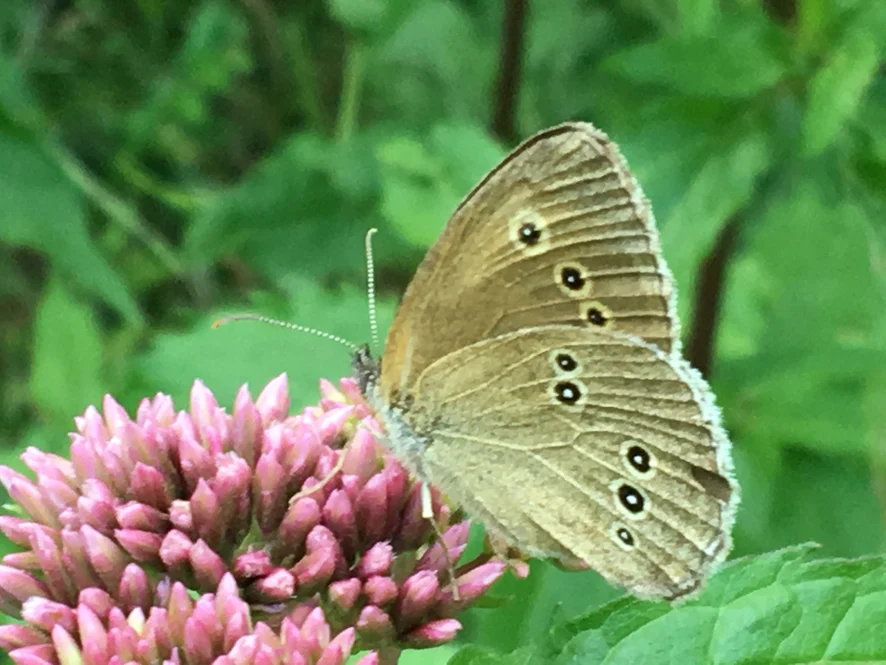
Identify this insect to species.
Aphantopus hyperantus
